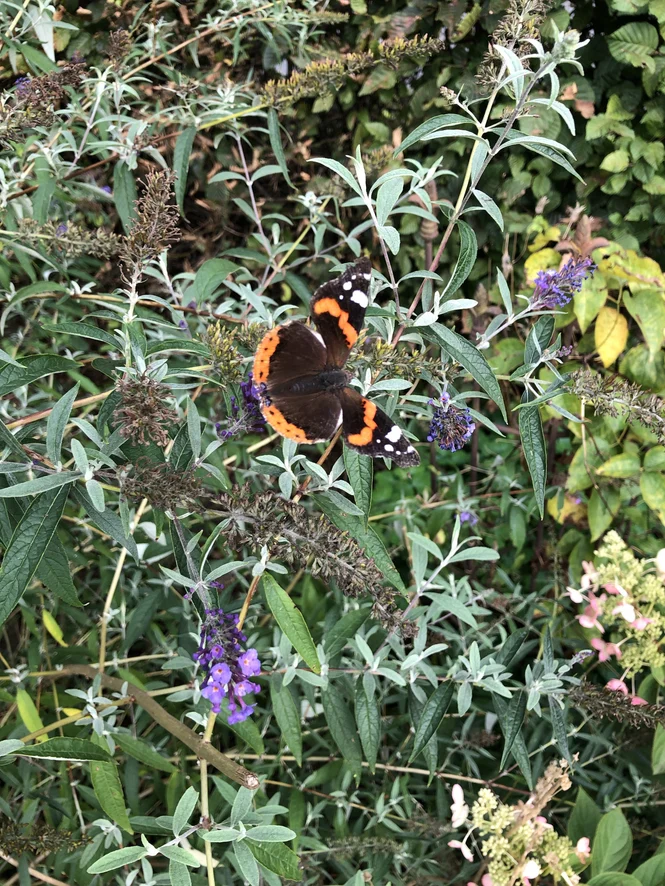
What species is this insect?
Vanessa atalanta
